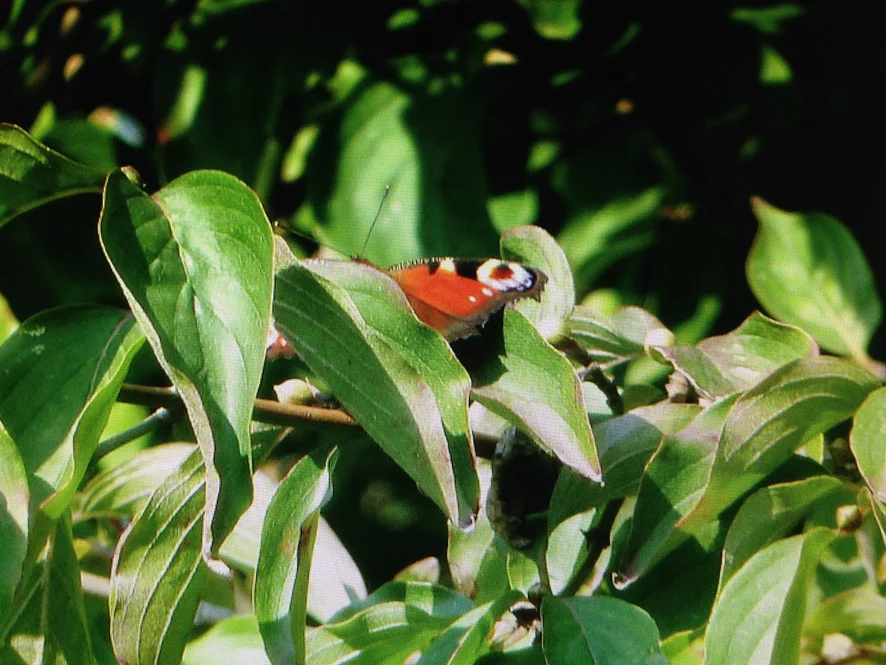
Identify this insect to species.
Aglais io
